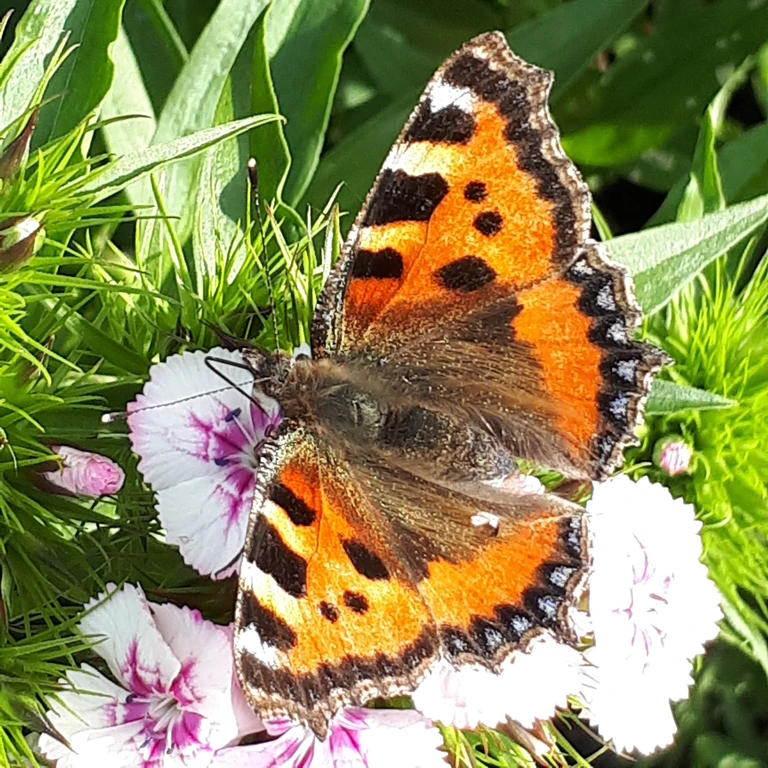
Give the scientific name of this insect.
Aglais urticae
